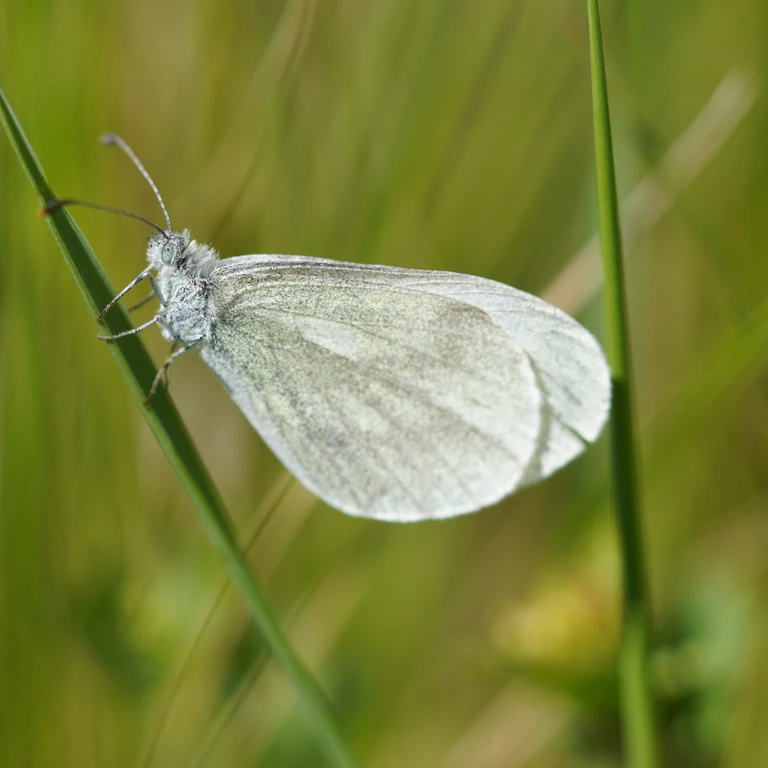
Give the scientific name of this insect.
Leptidea sinapis/juvernica
